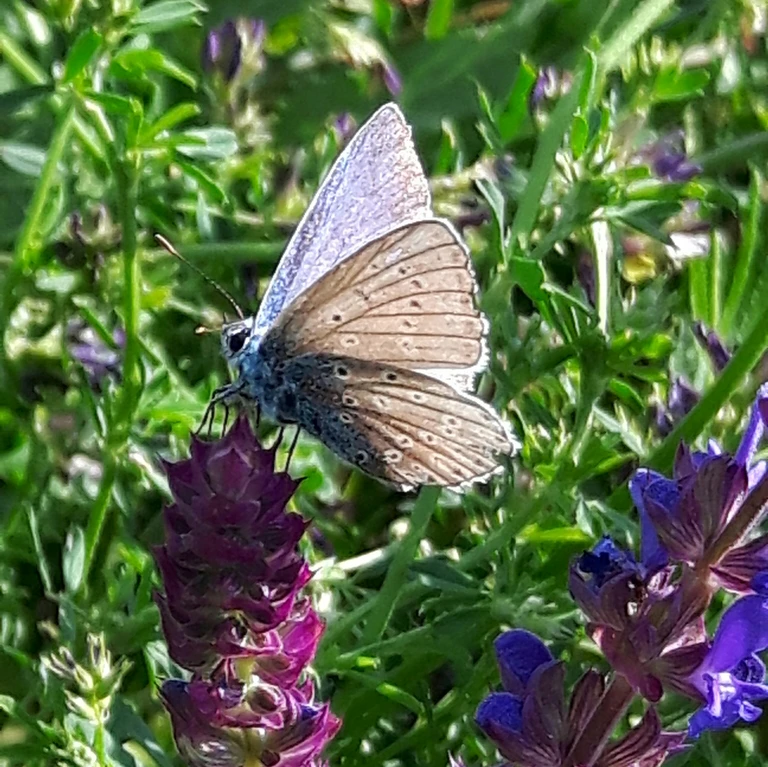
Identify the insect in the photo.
Polyommatus icarus
